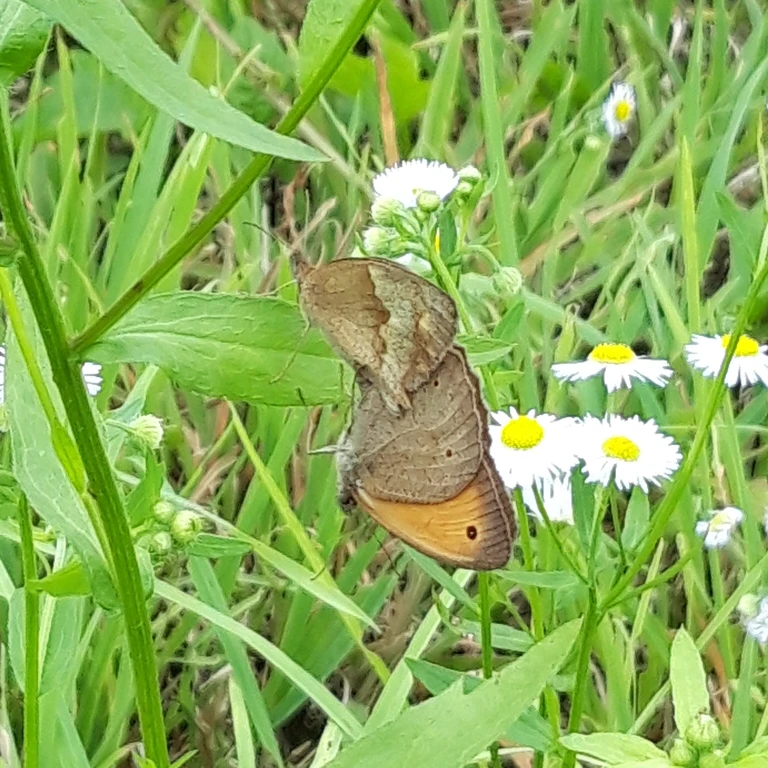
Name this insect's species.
Maniola jurtina
